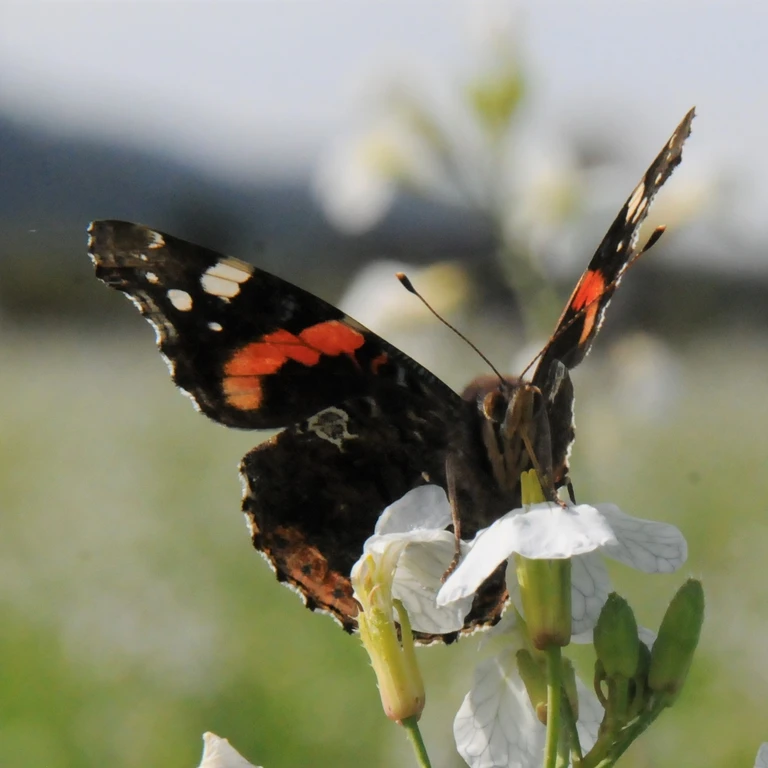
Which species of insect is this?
Vanessa atalanta
